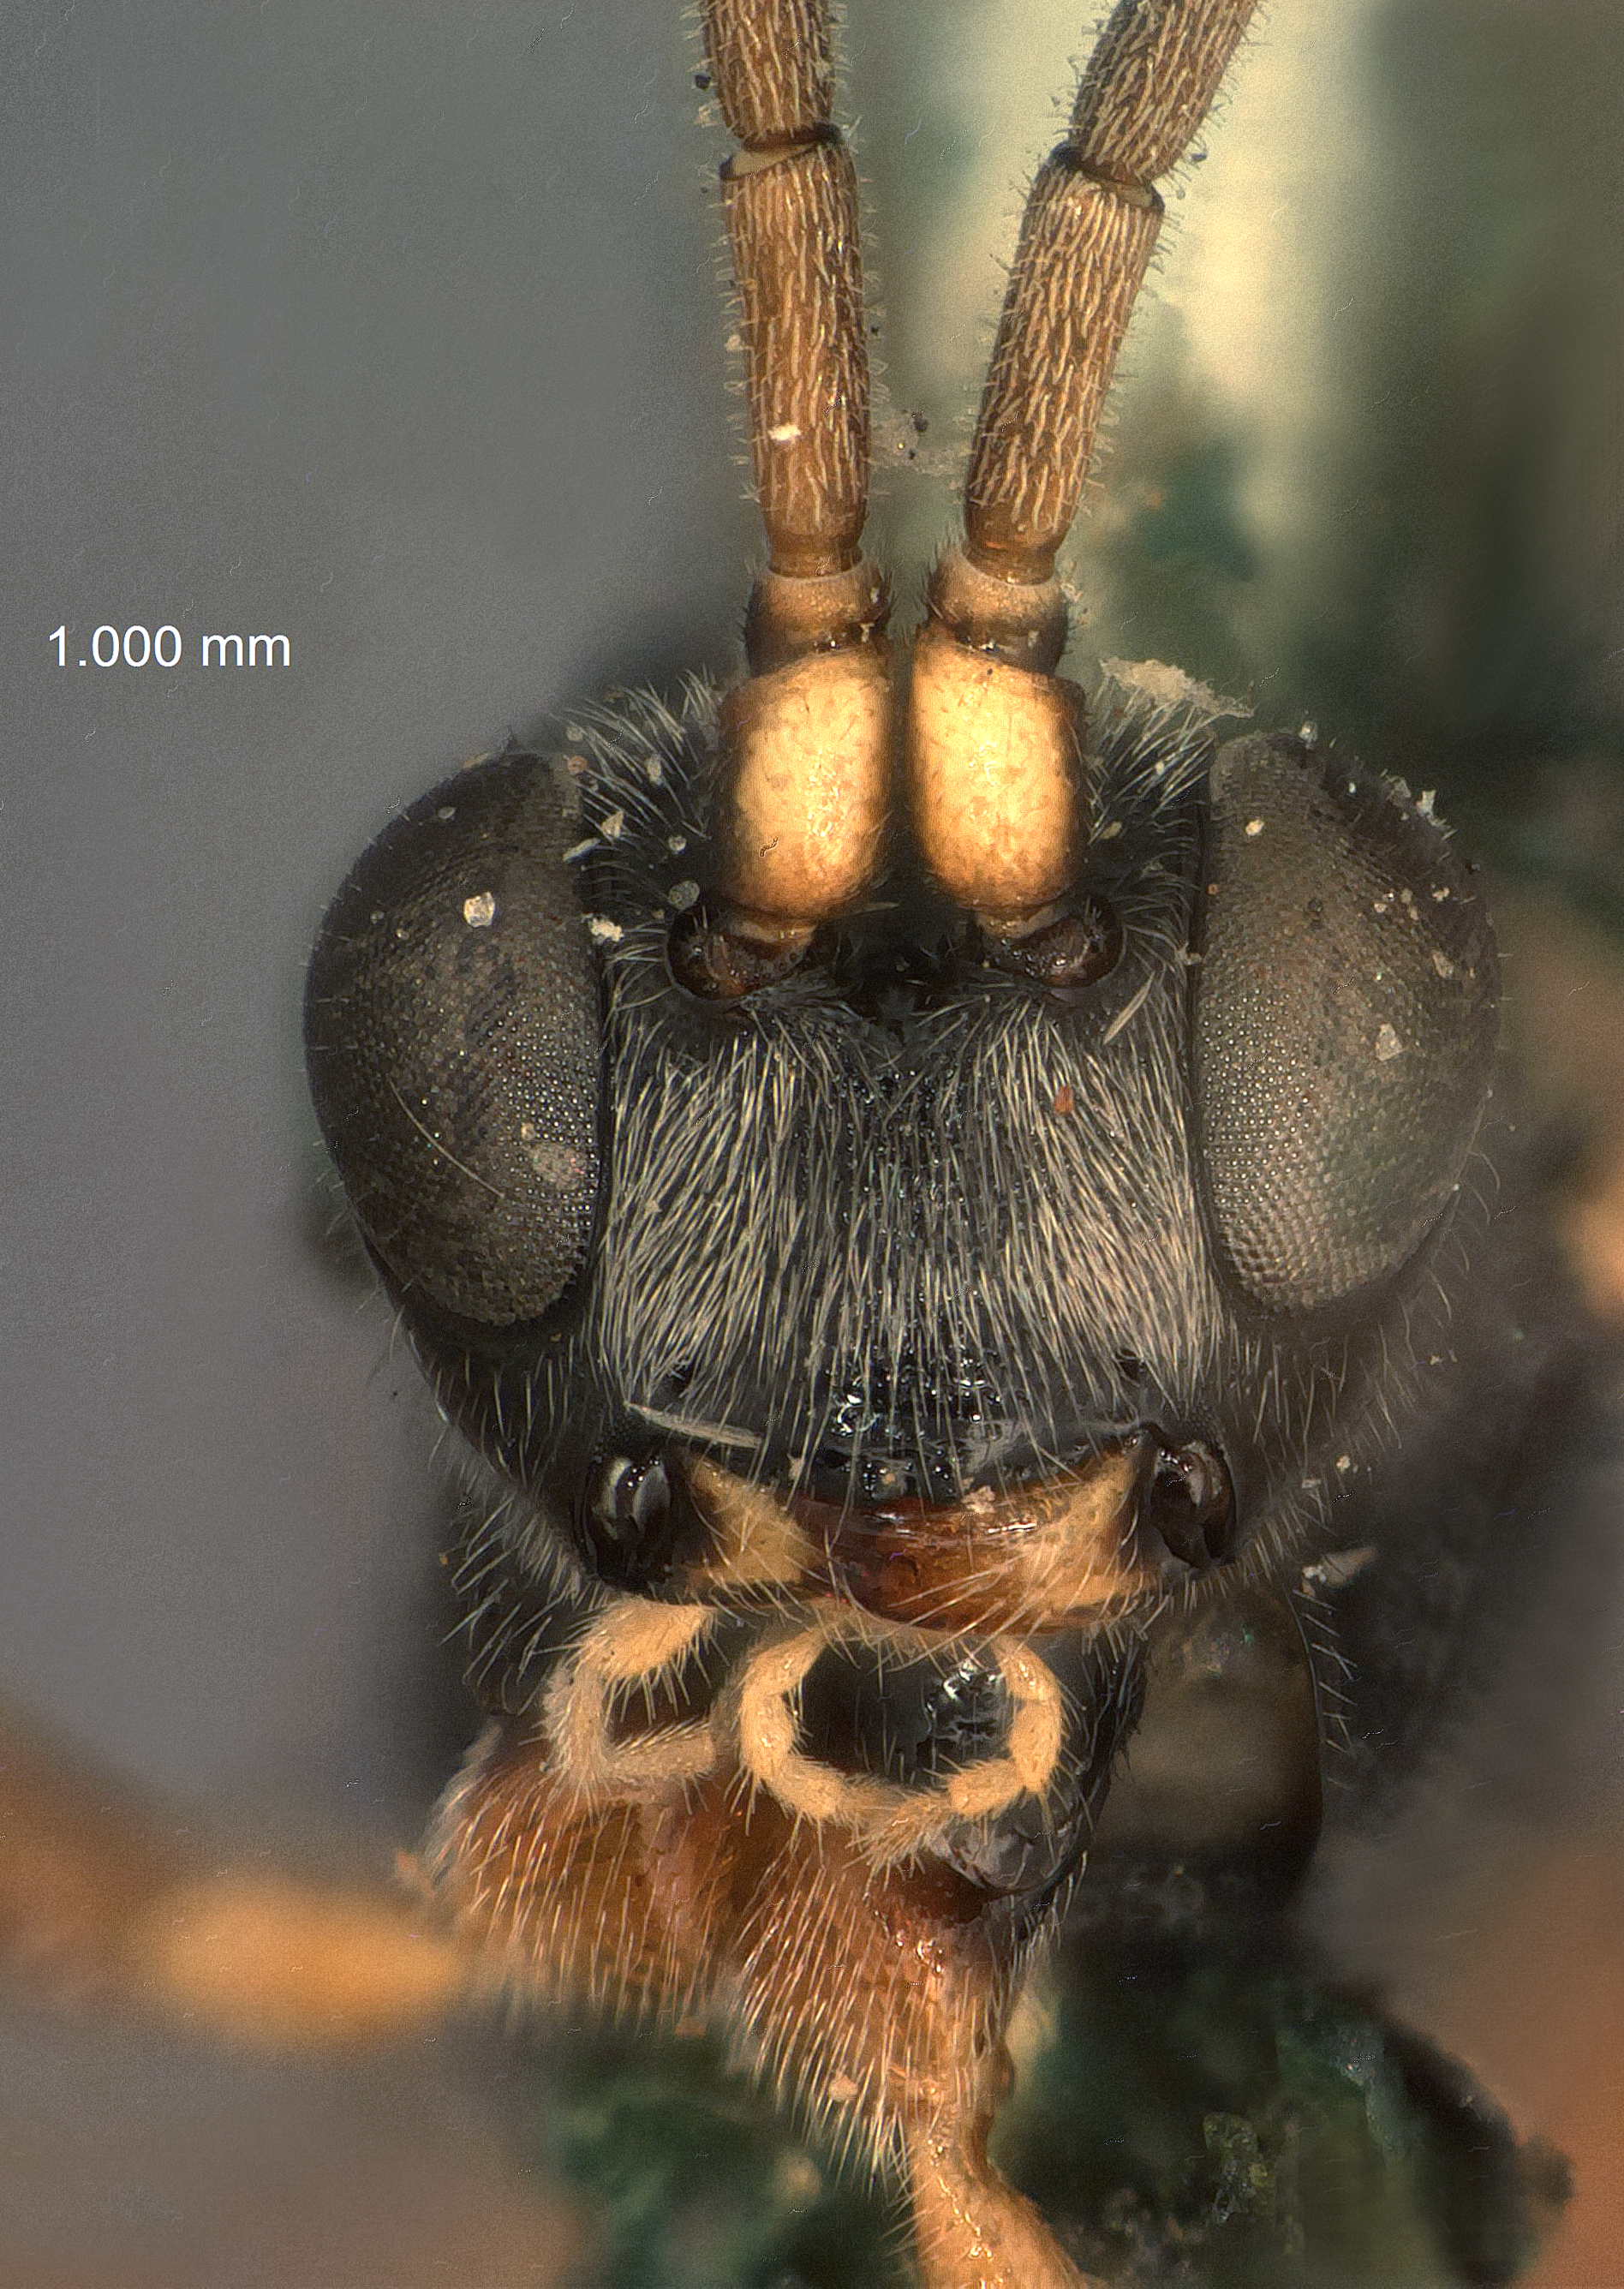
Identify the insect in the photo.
Microcryptus alaskensis
